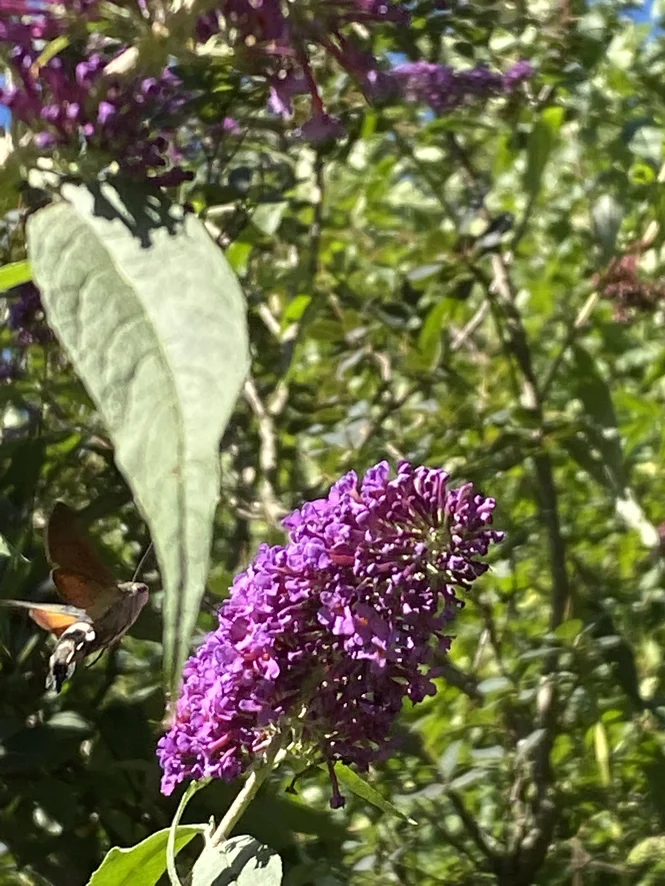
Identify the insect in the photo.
Macroglossum stellatarum
